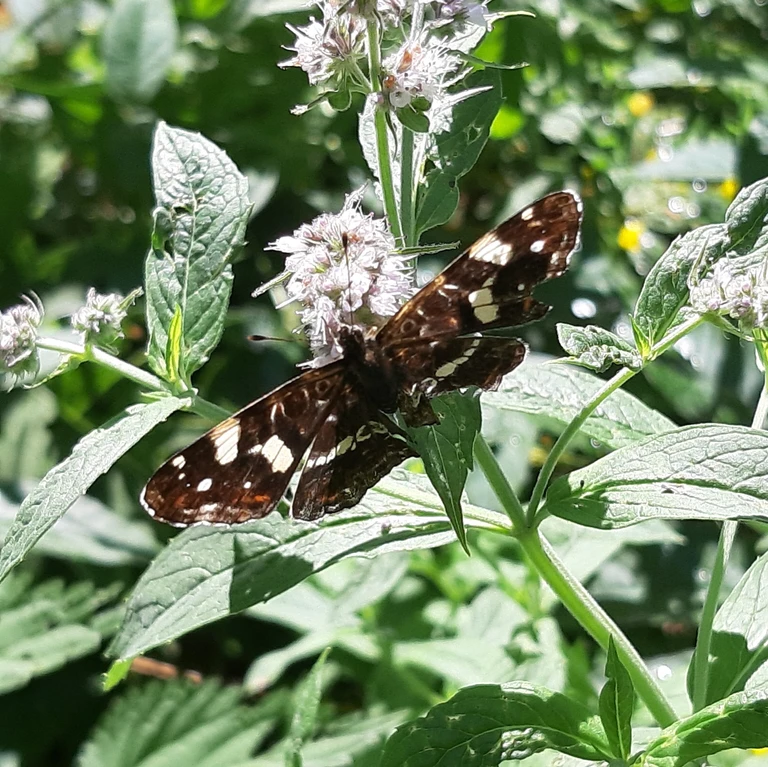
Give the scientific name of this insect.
Araschnia levana
